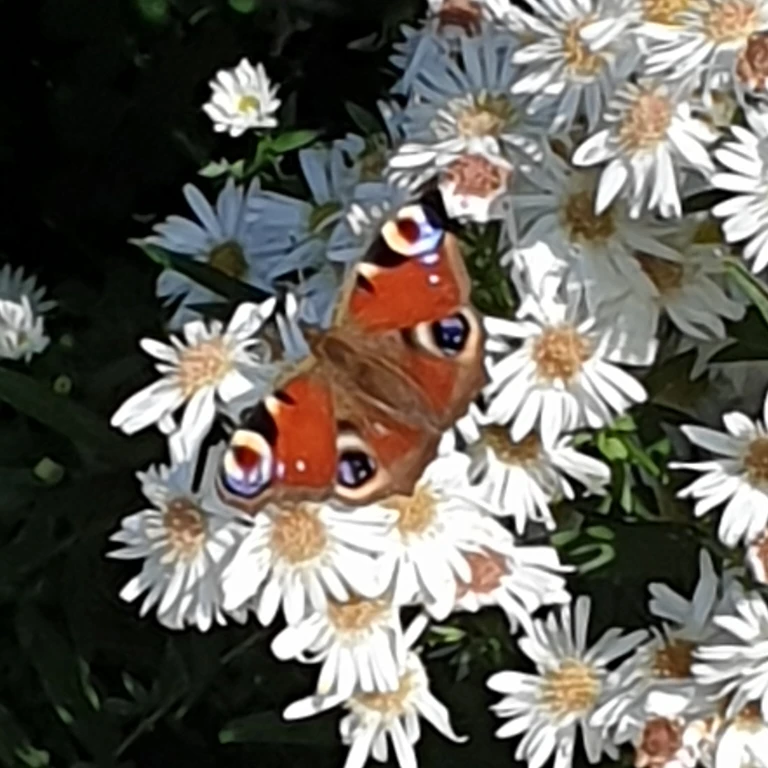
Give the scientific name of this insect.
Aglais io
